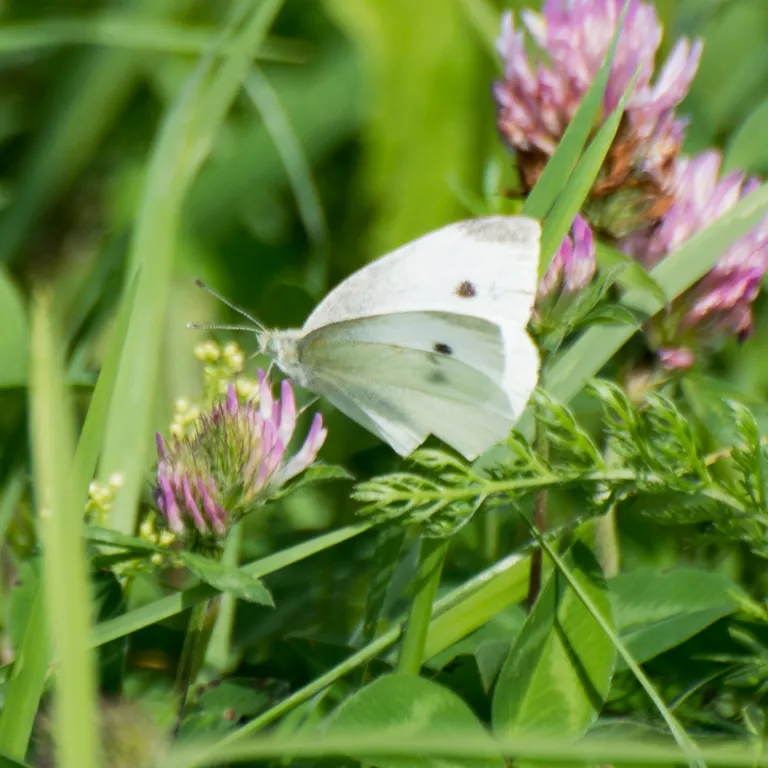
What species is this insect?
Pieris rapae
